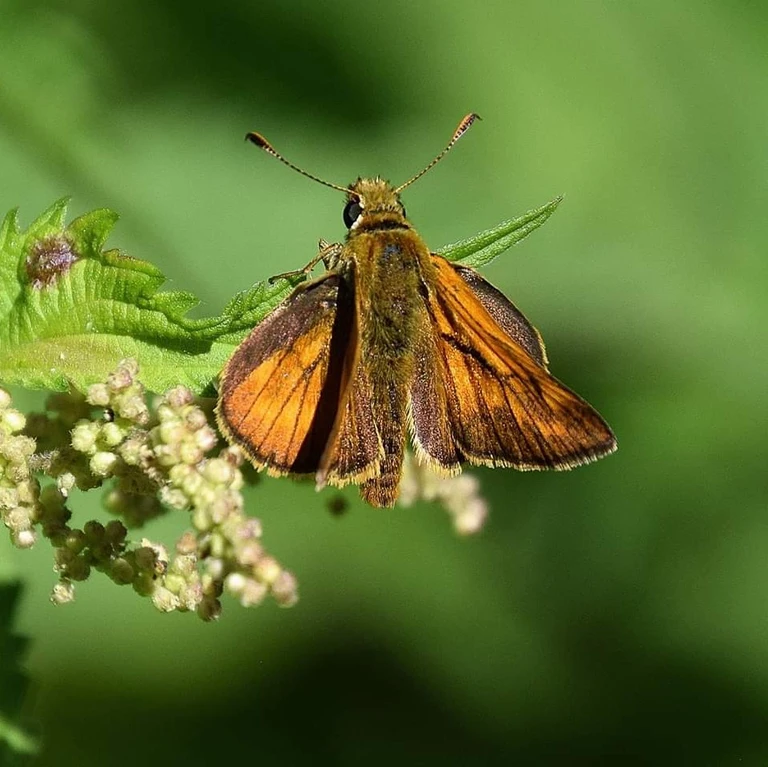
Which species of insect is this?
Ochlodes sylvanus (also Ochlodes venata)
